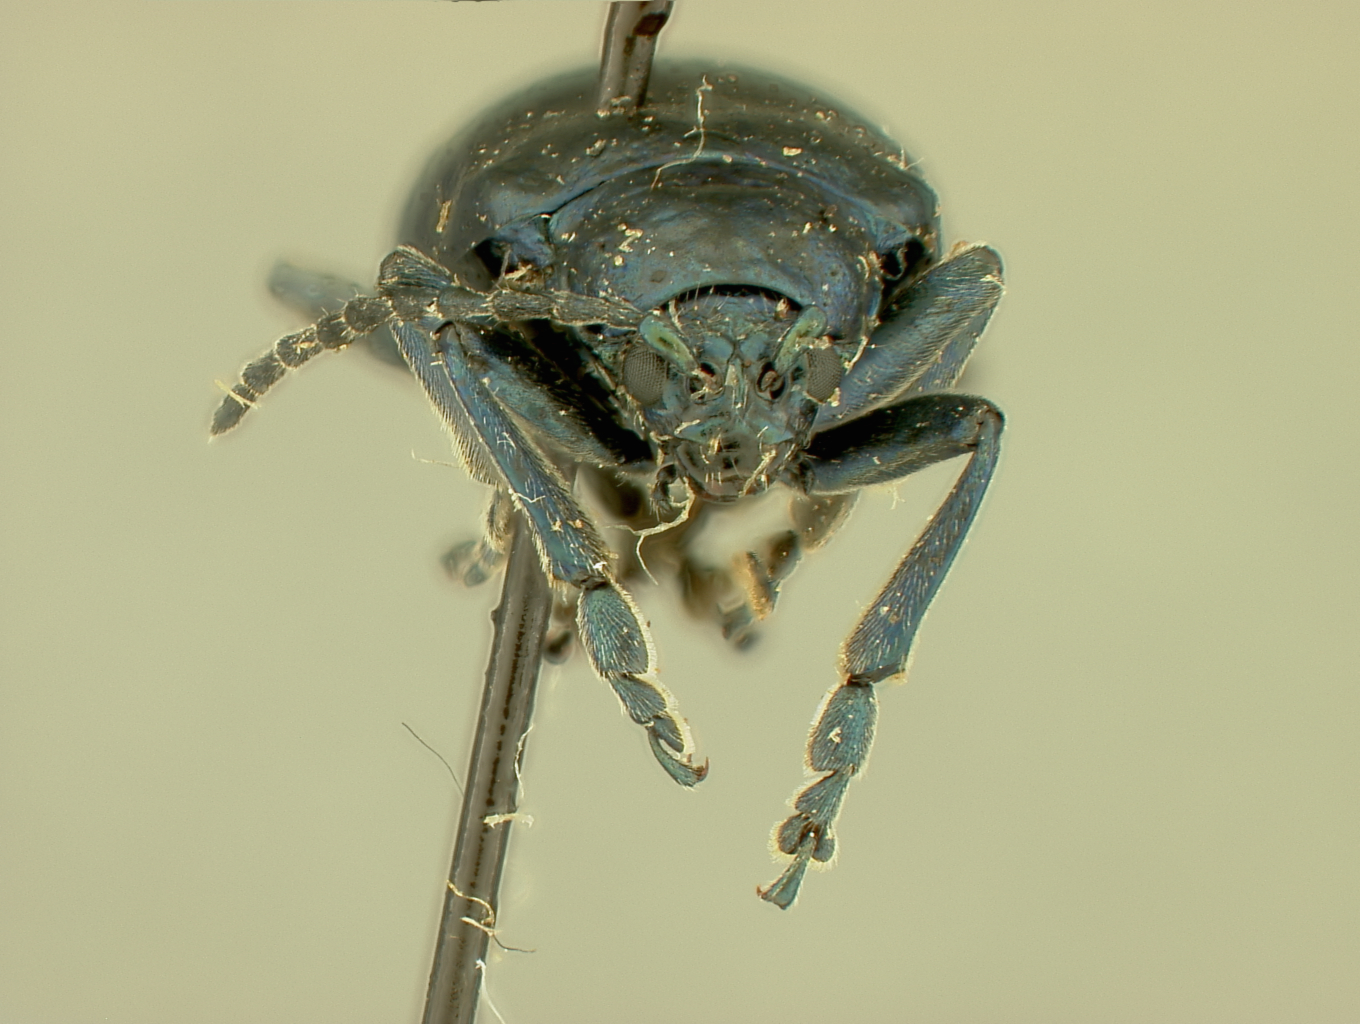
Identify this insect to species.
Macrohaltica costata
